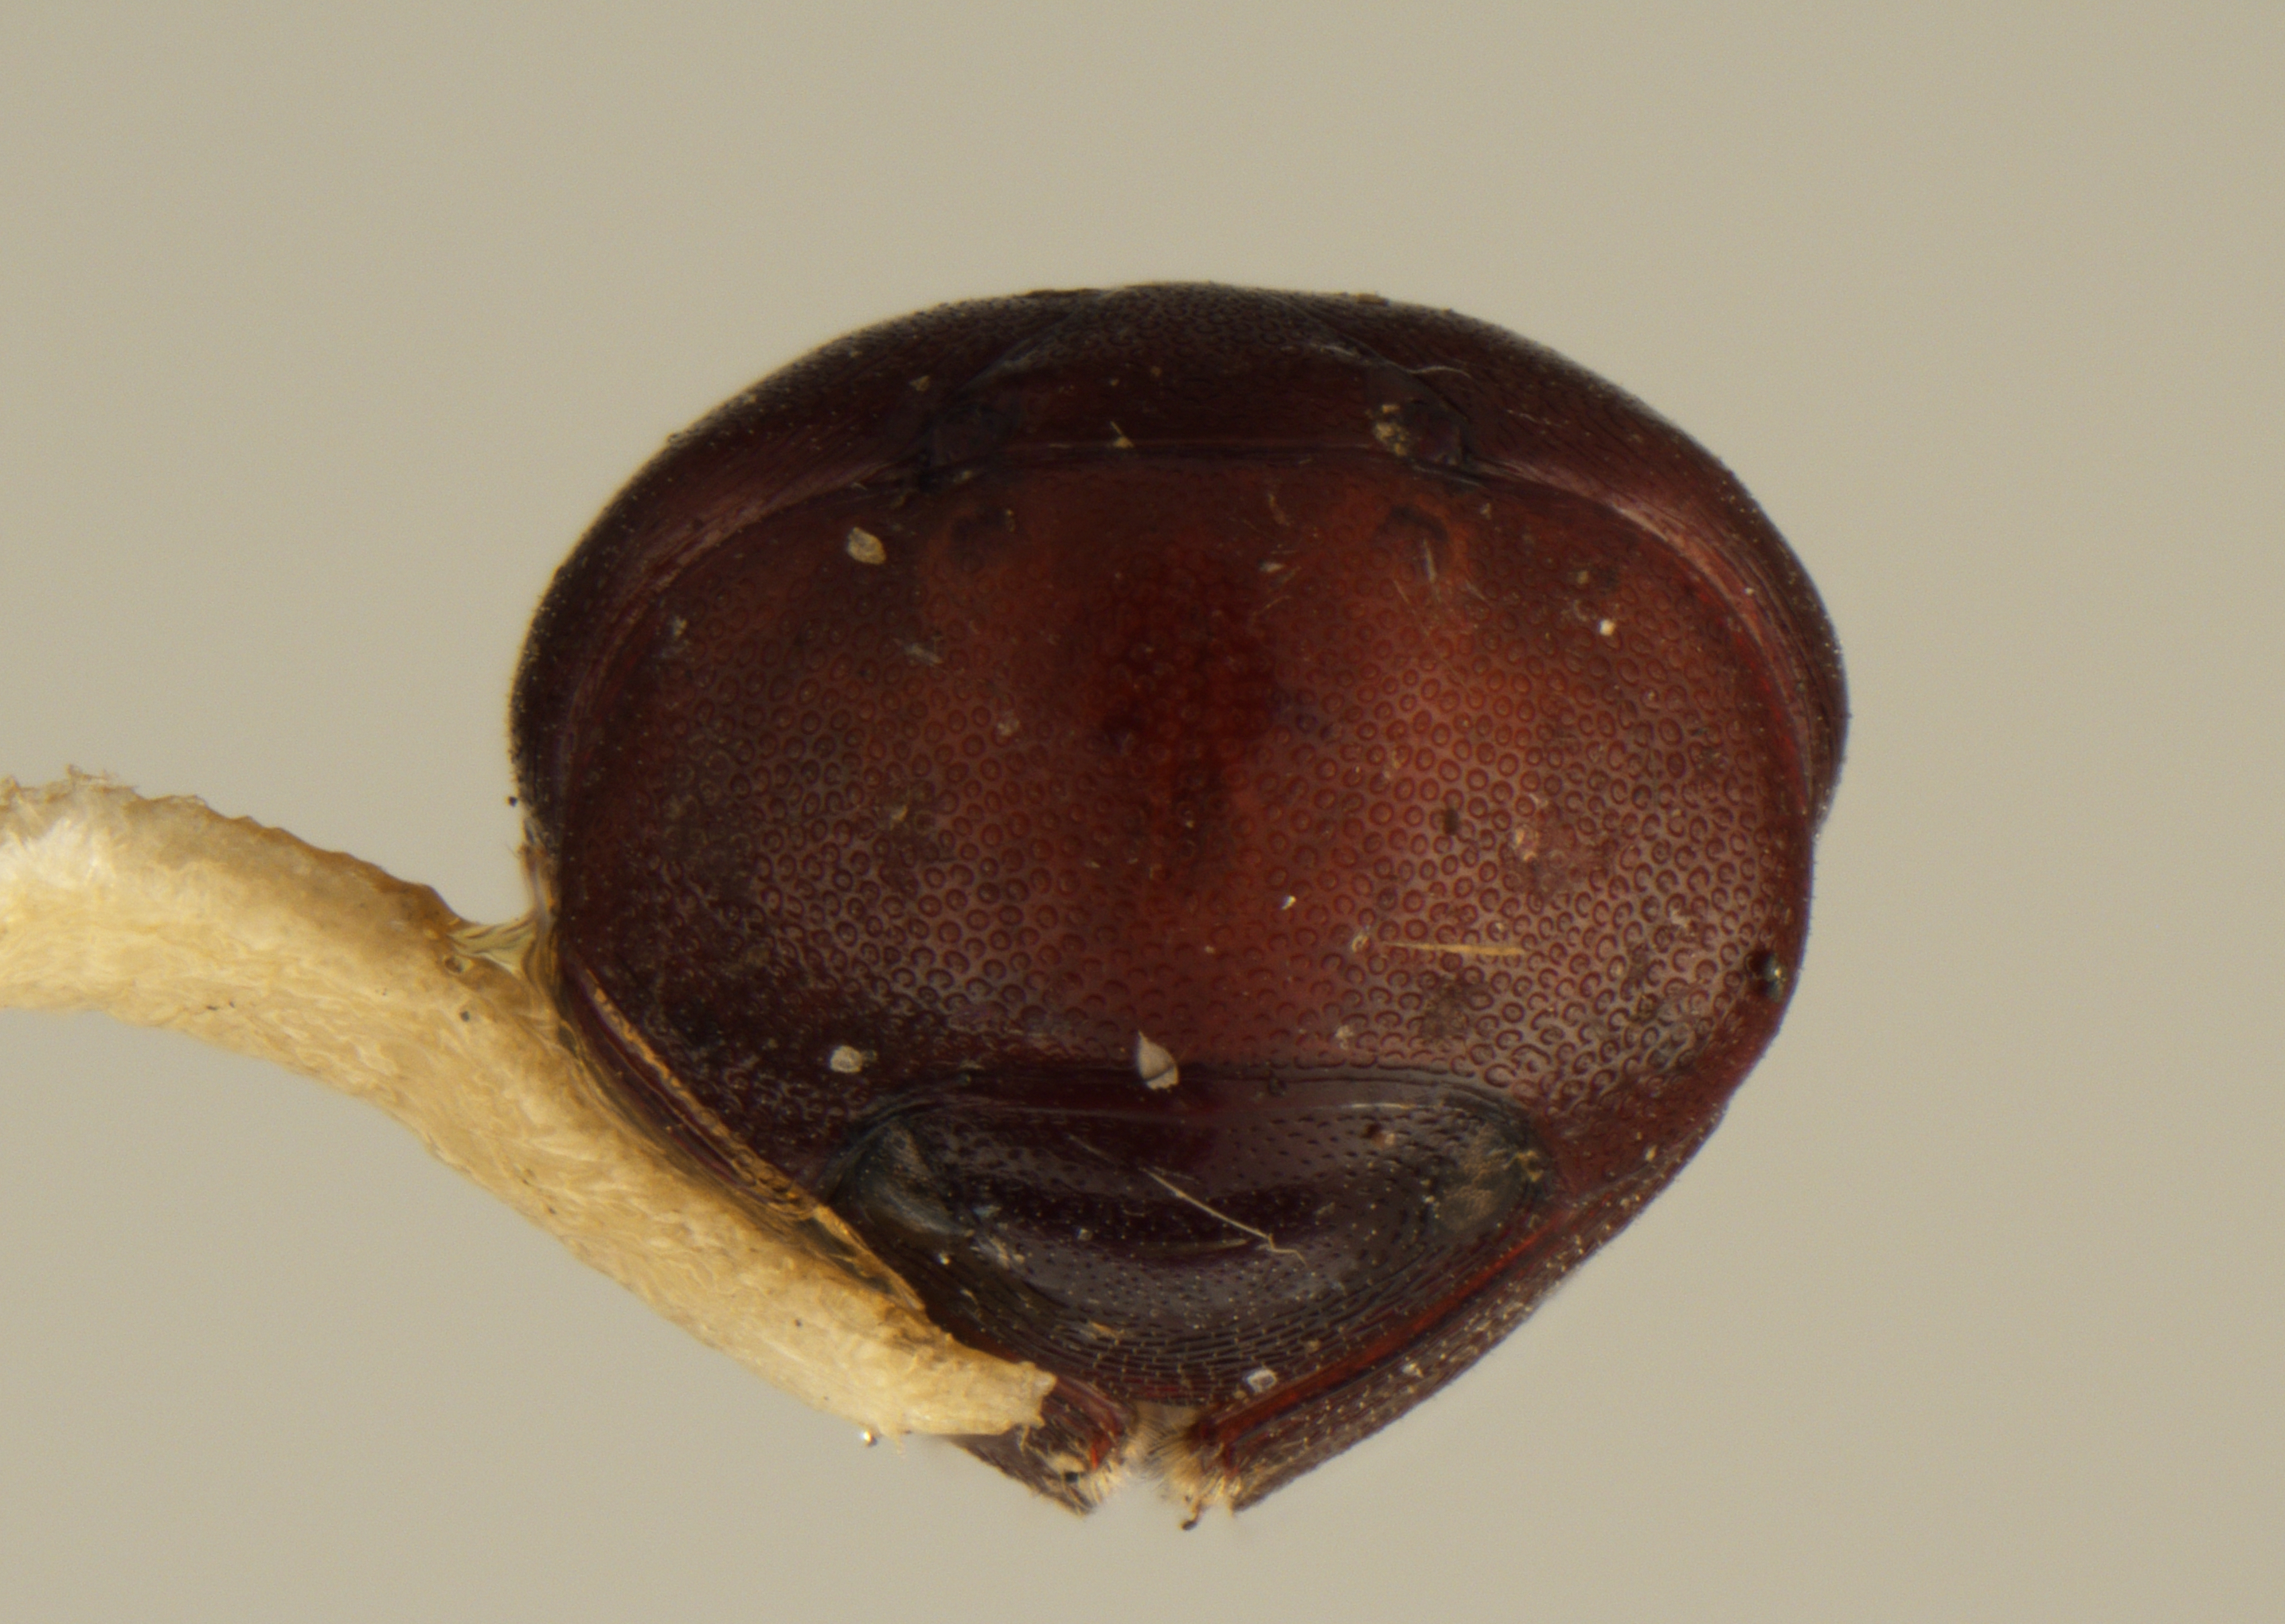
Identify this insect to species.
Cyphopisthes luzonicus
